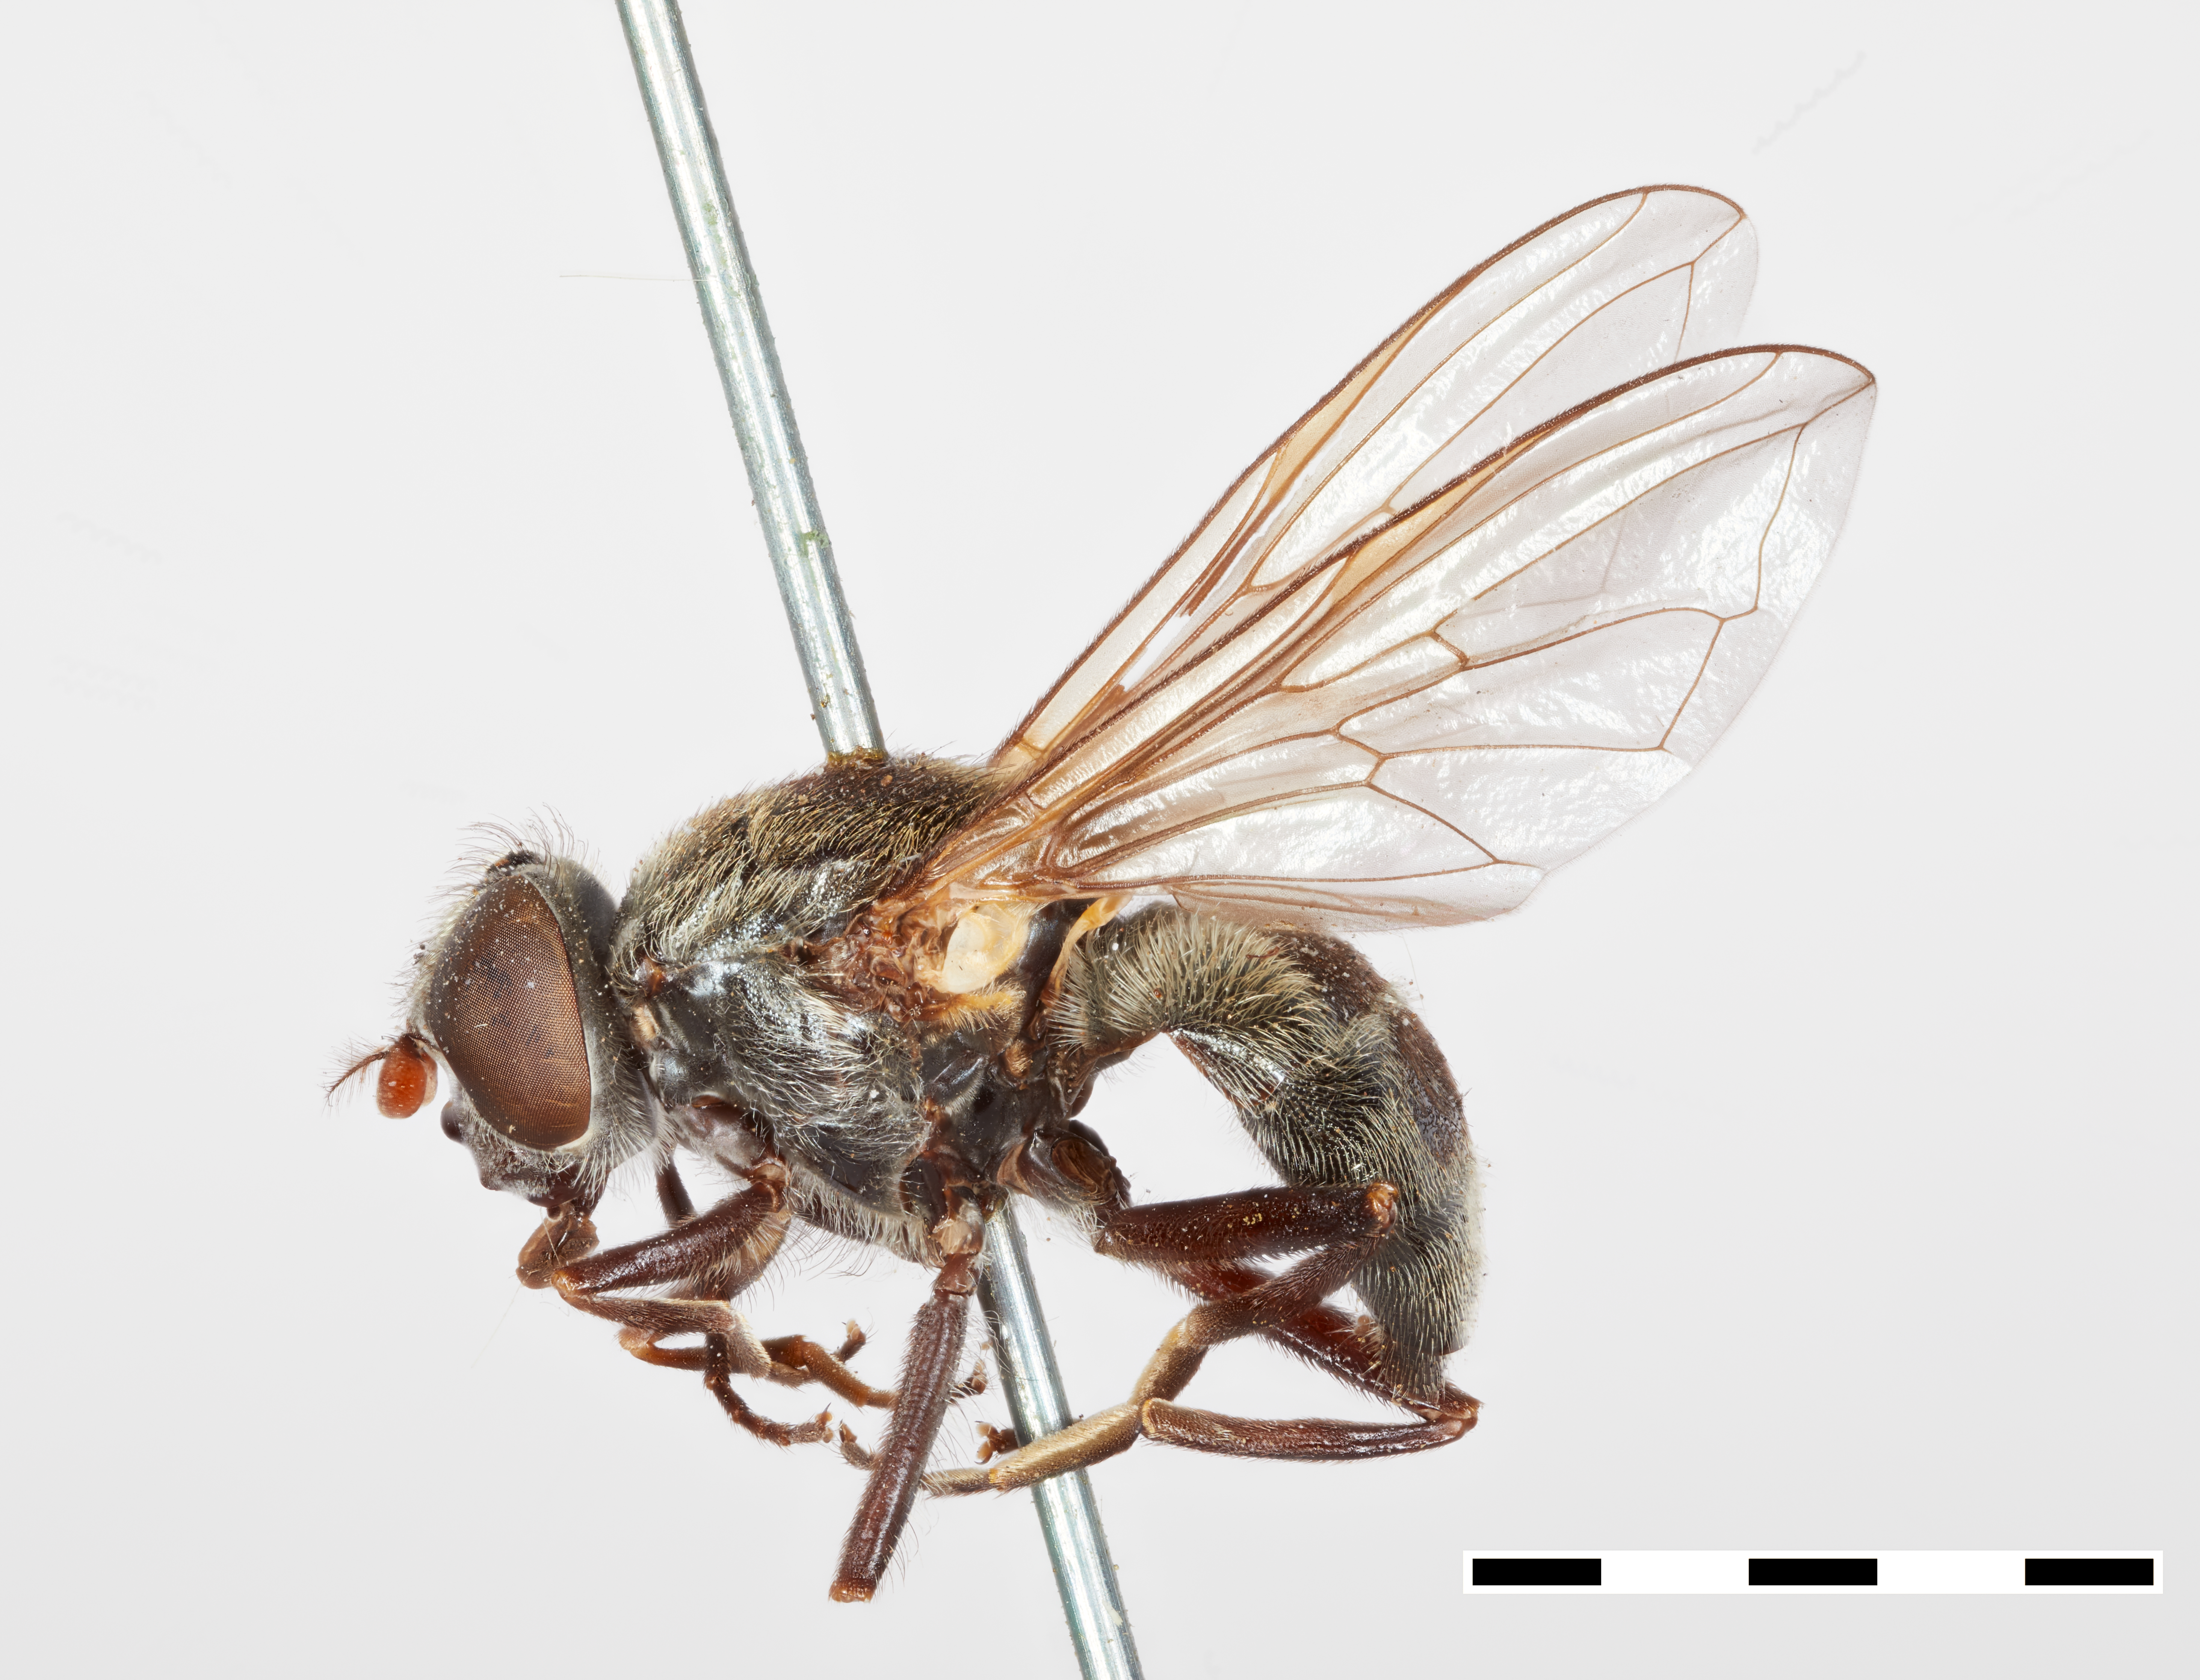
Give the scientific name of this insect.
Cartosyrphus gemini
